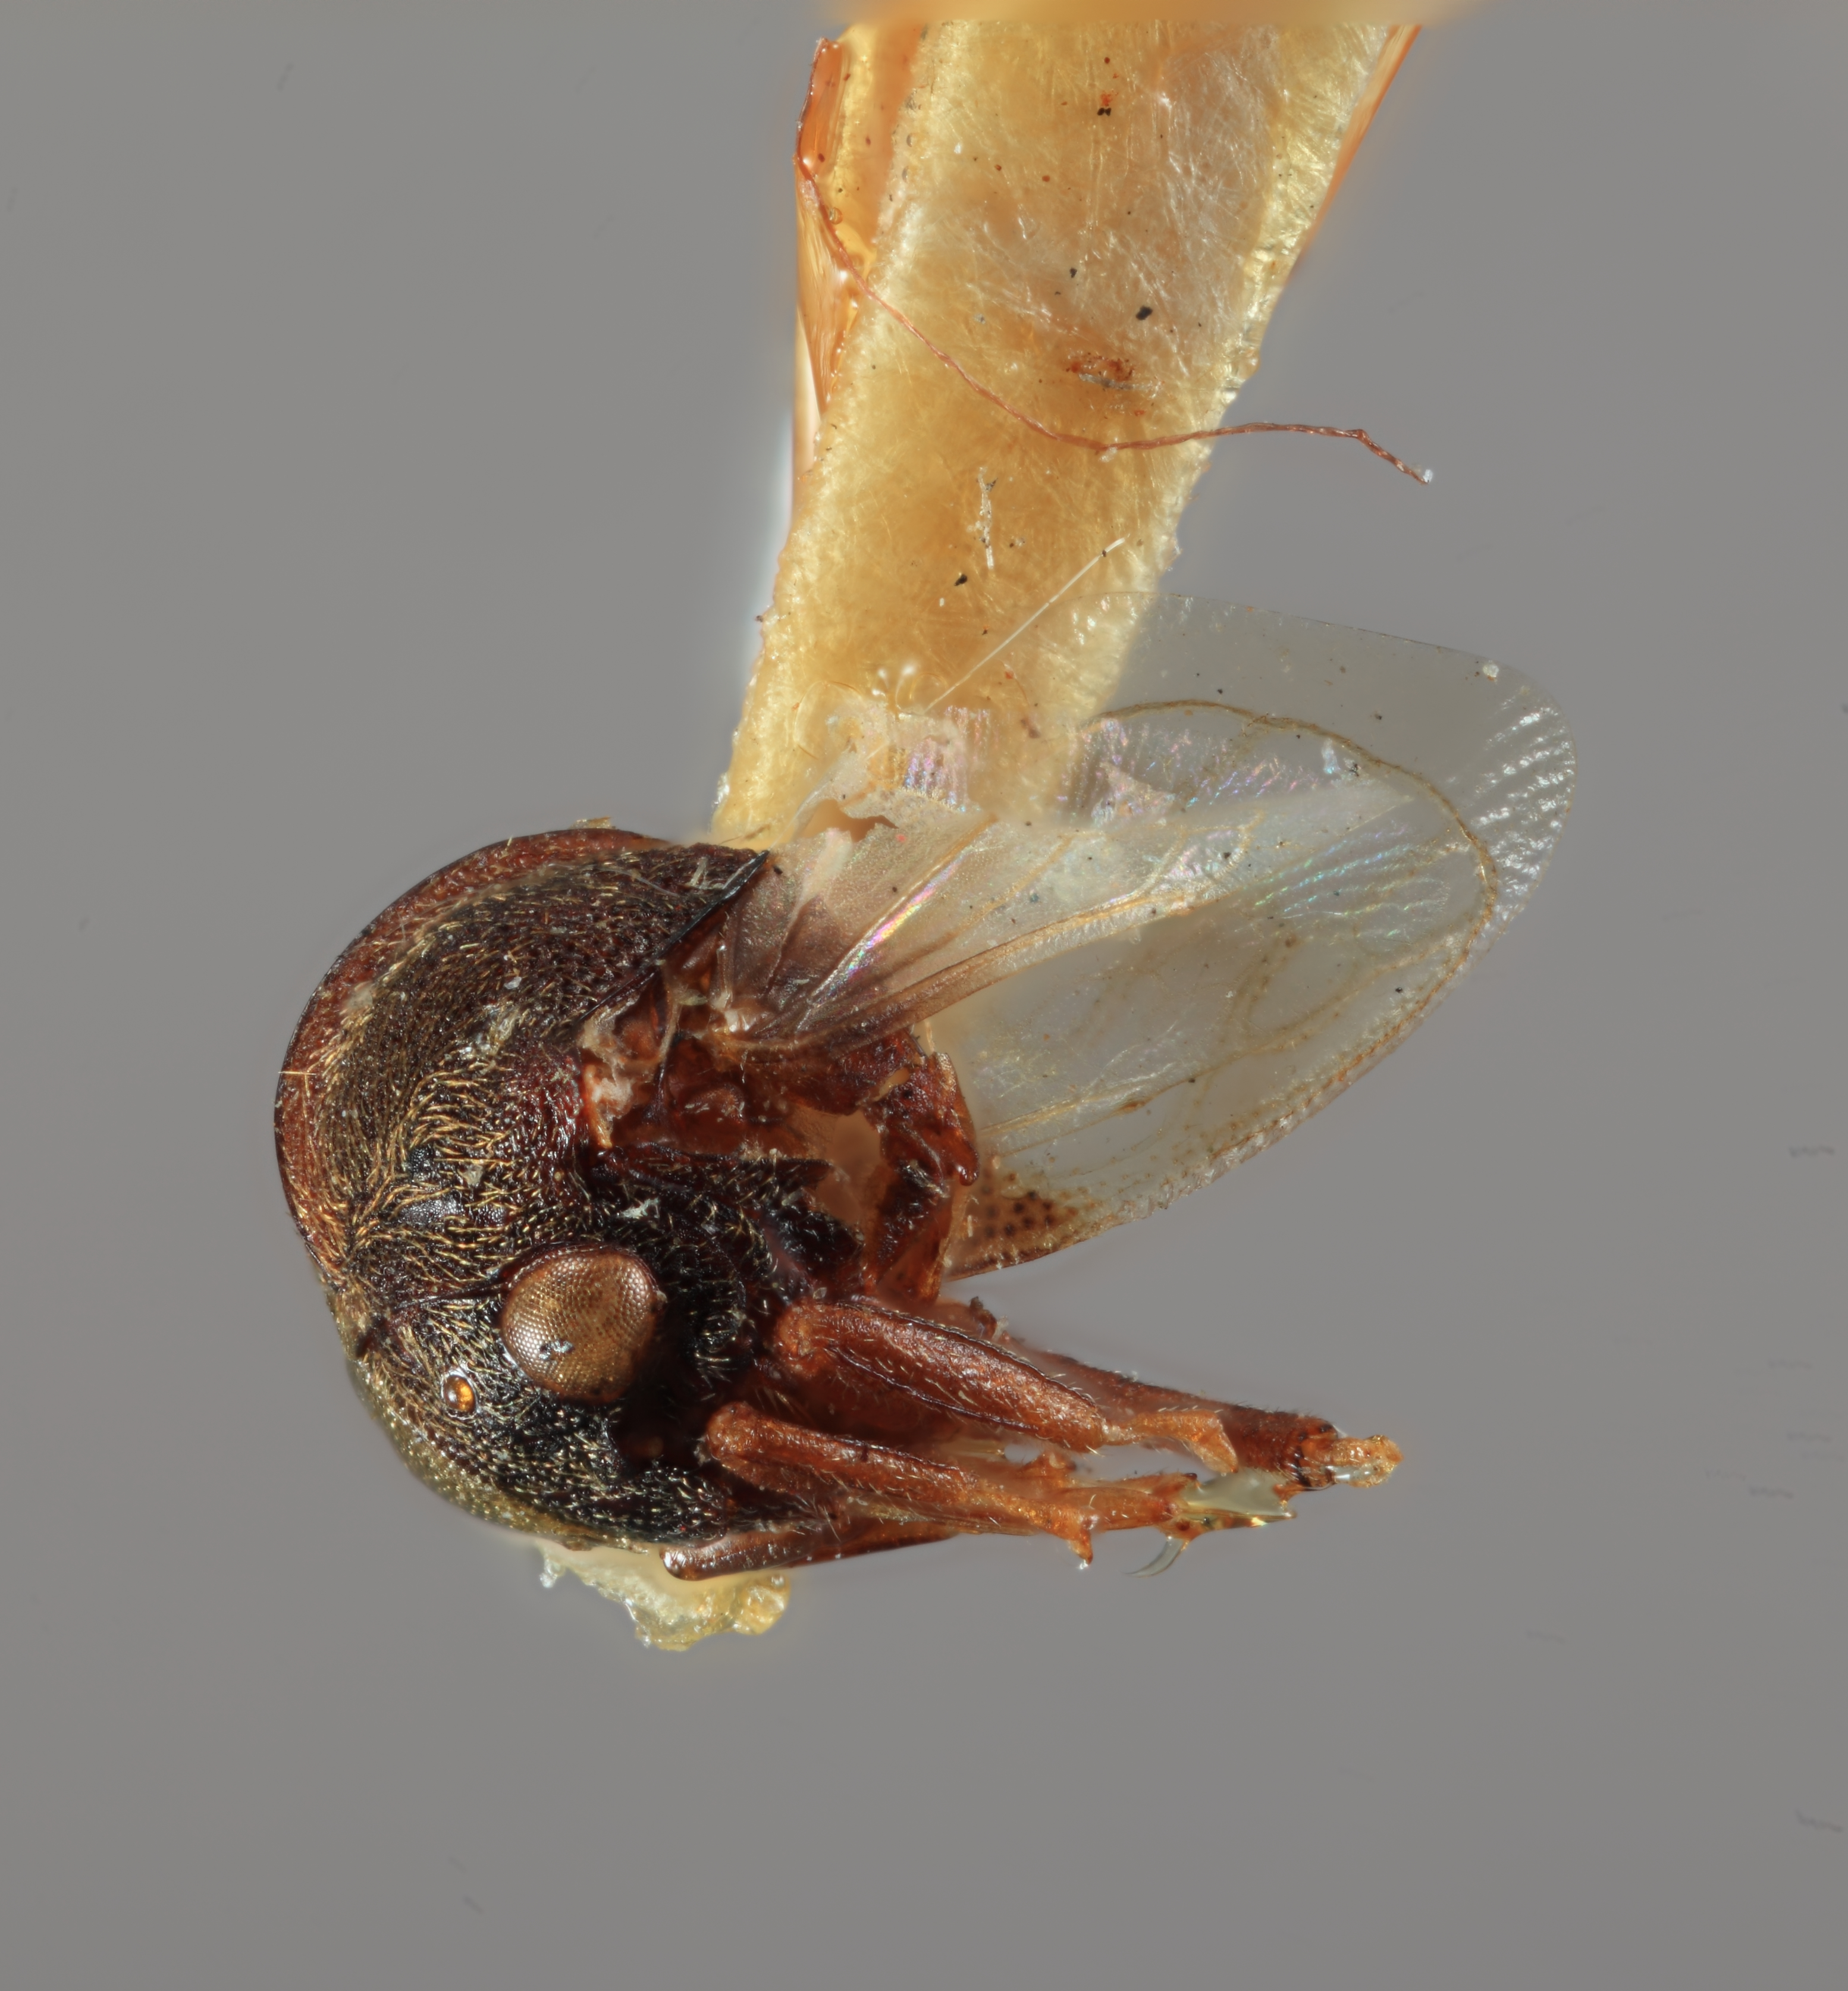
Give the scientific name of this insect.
Paragargara tholoidea
